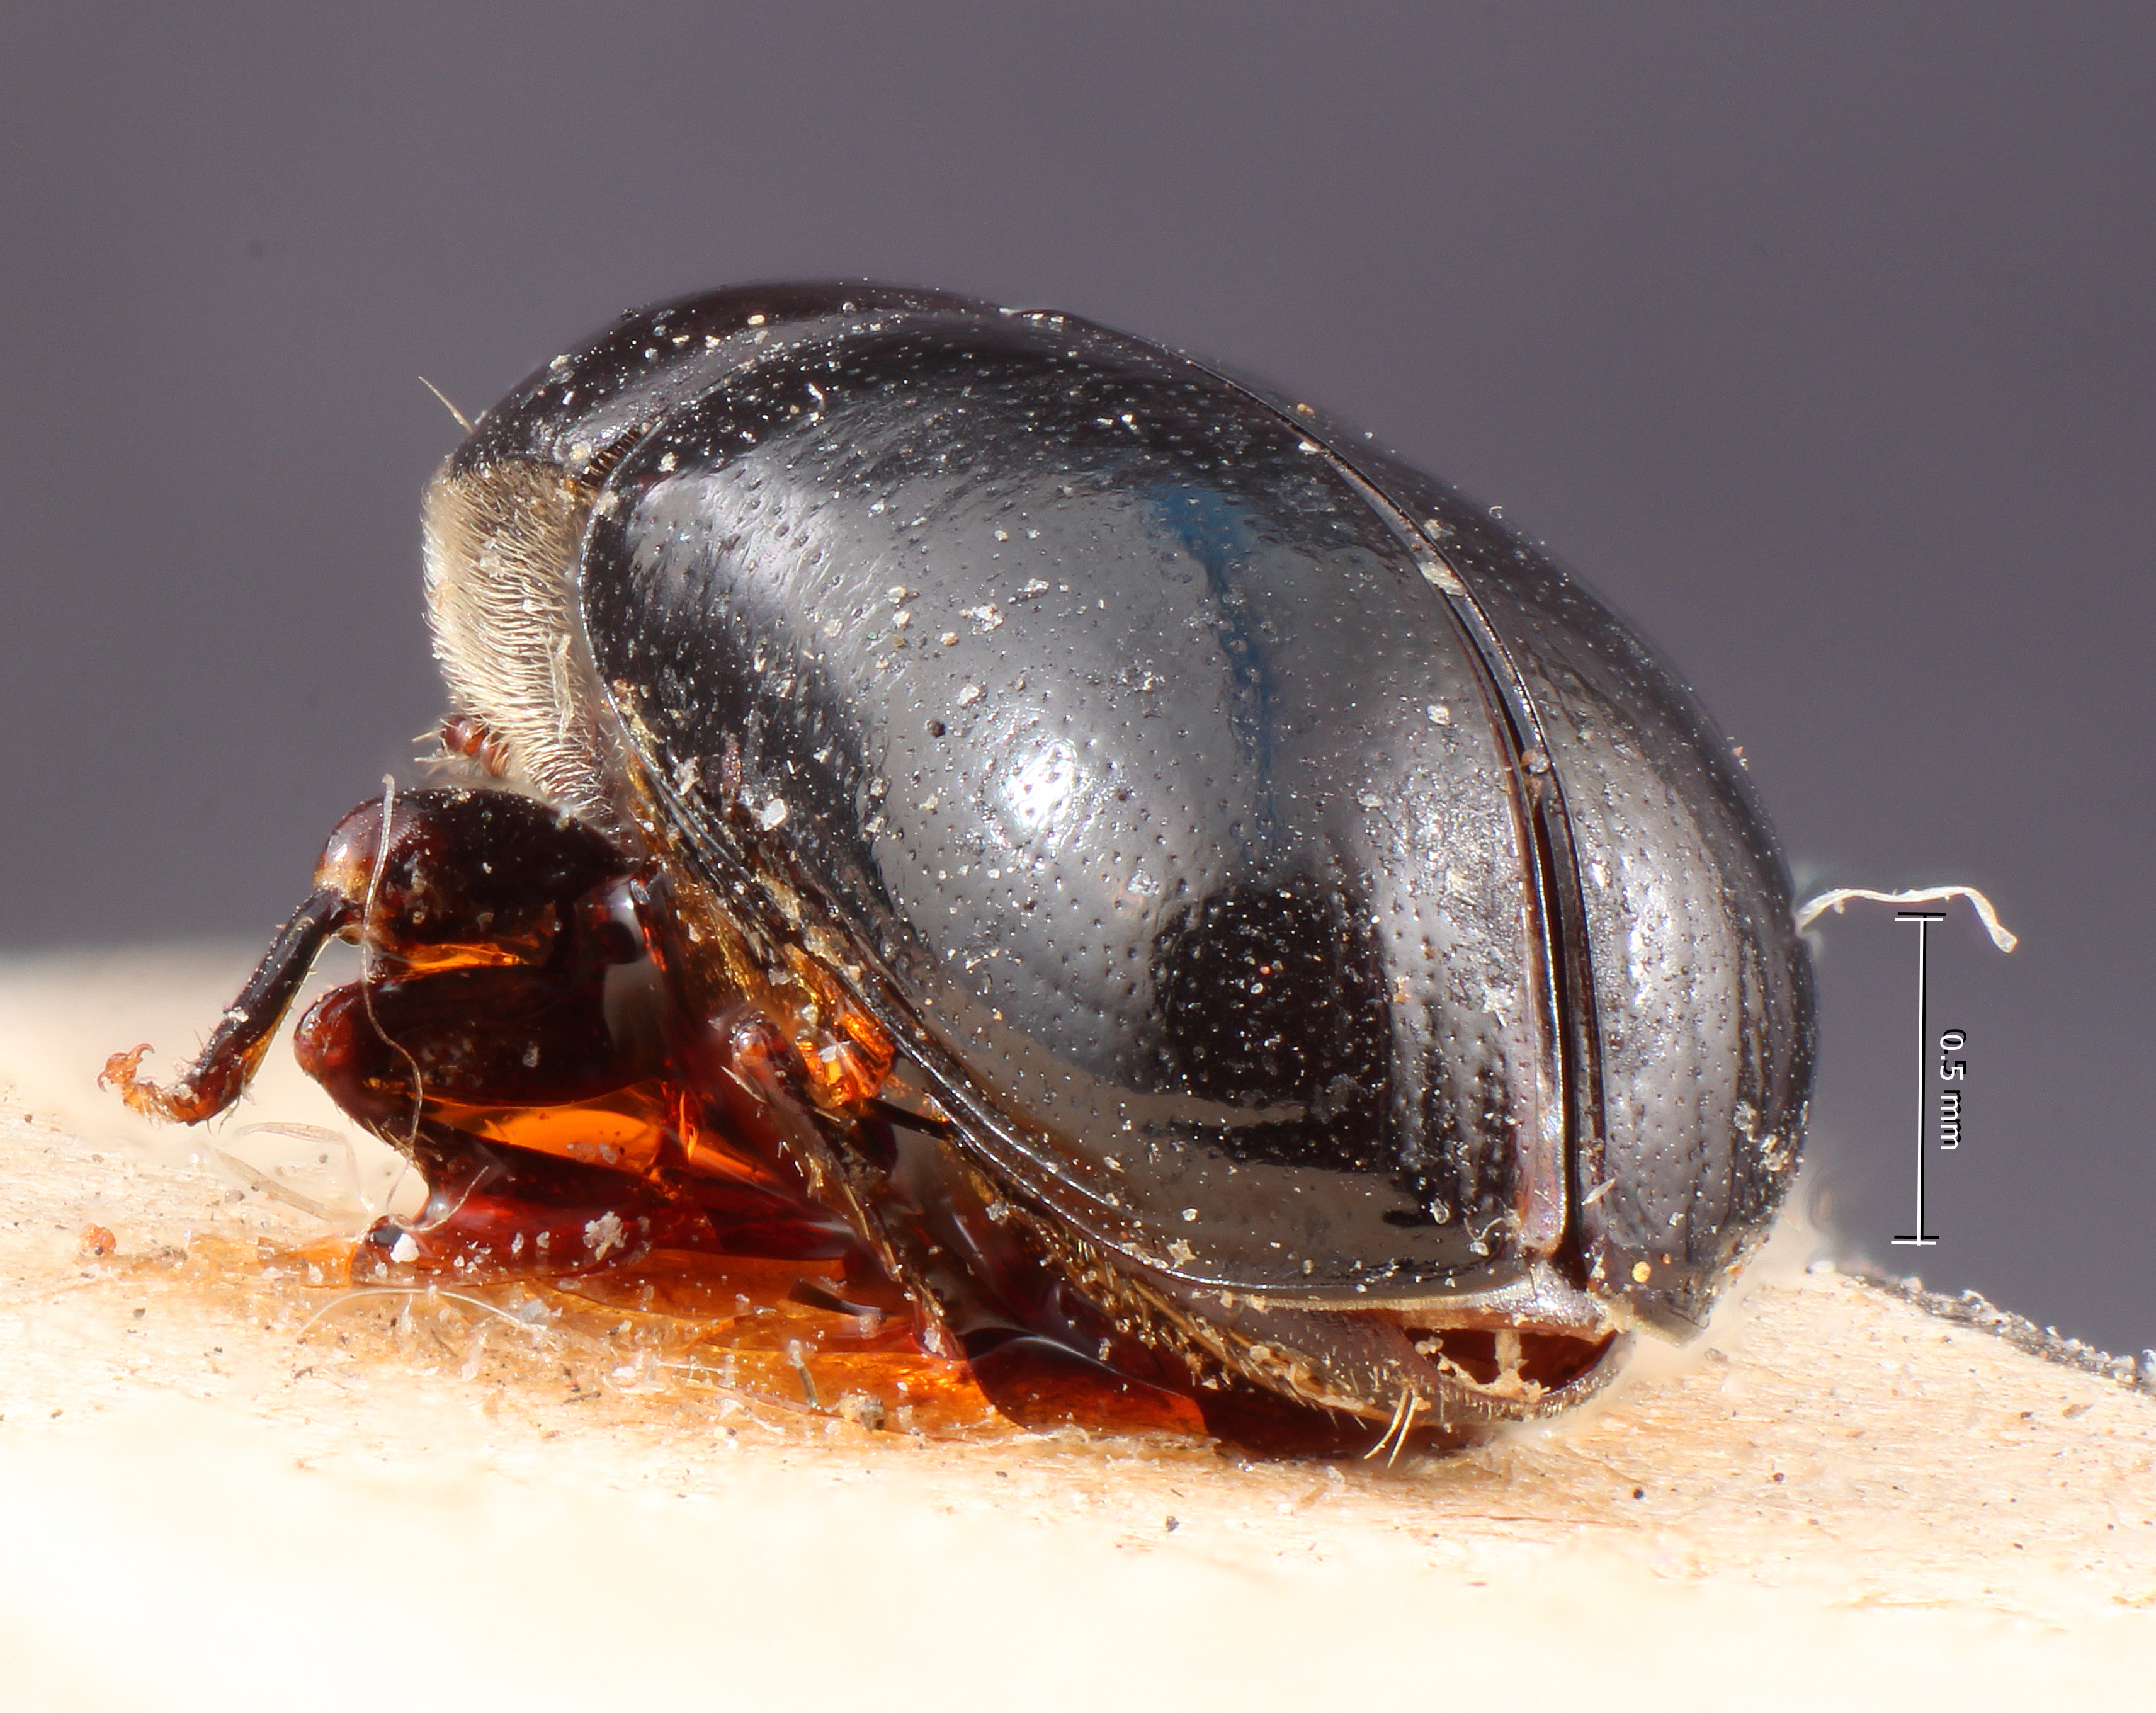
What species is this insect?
Scolytodes major
